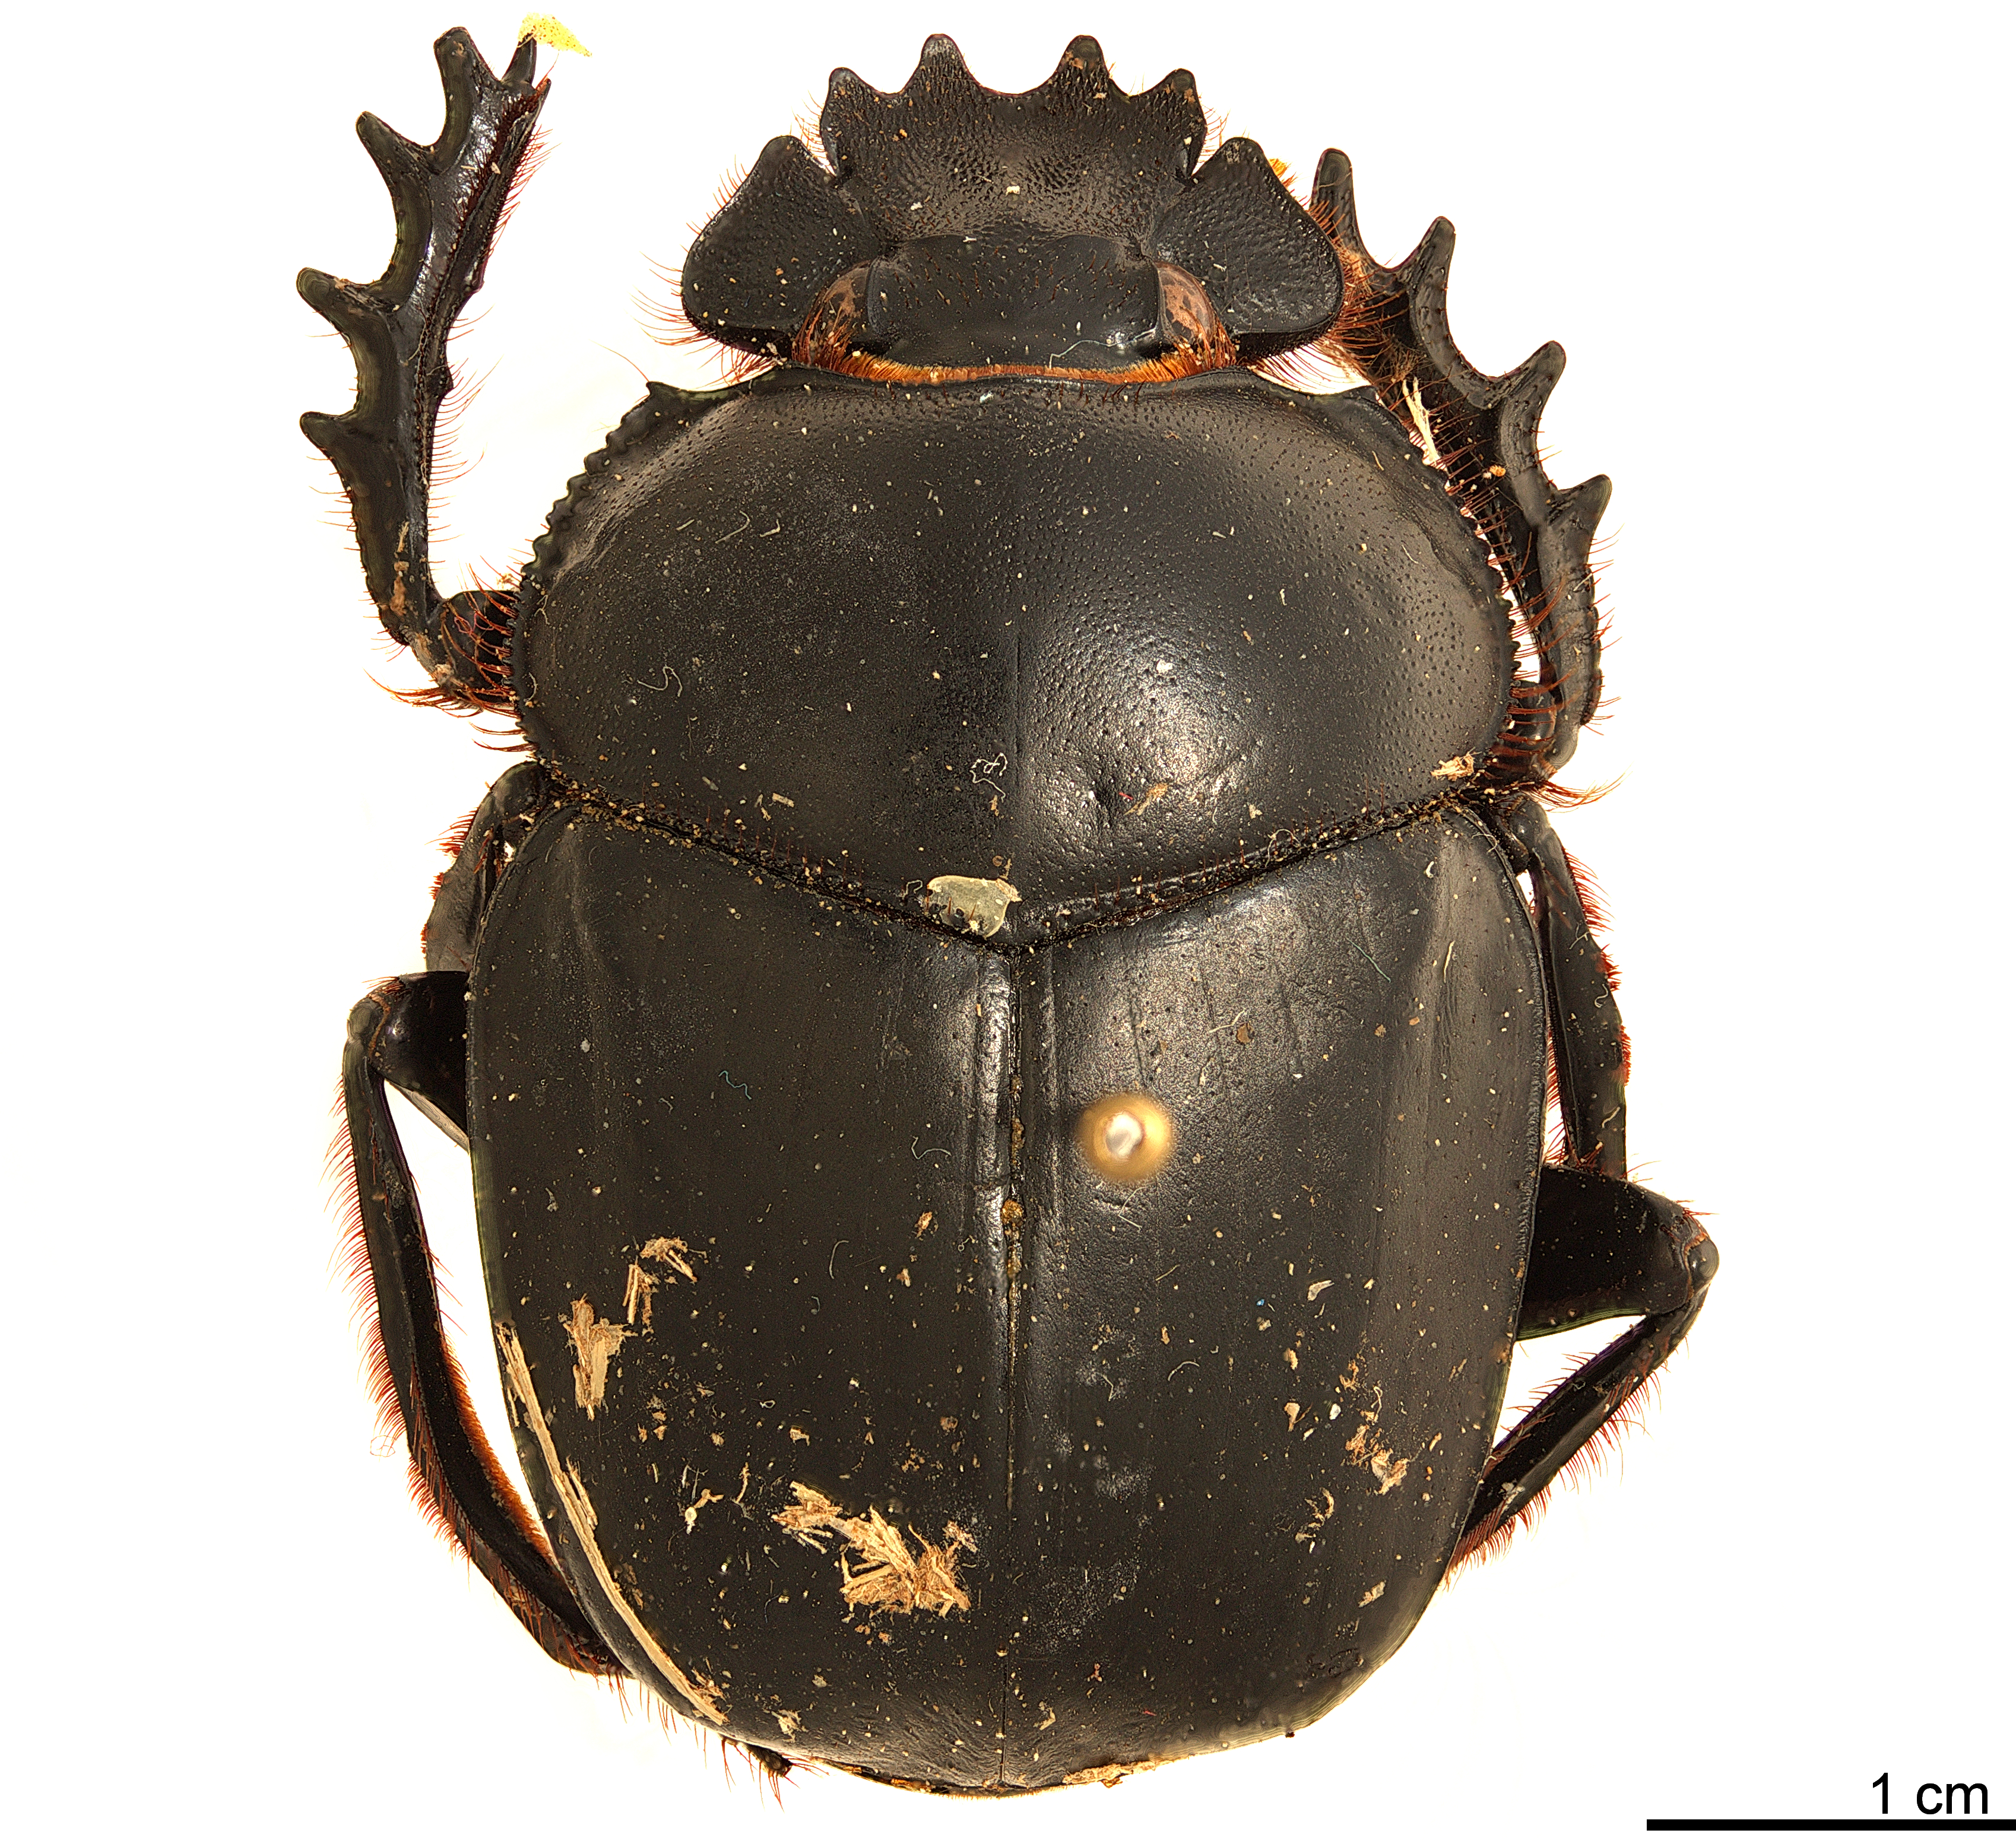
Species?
Scarabaeus isidis
